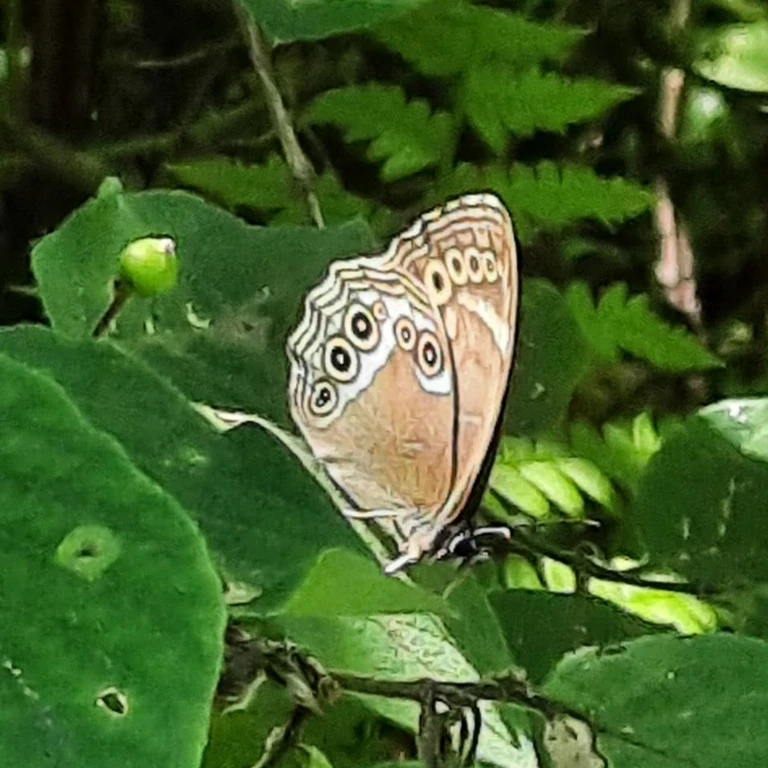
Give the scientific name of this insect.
Lopinga achine (also Pararge achine)
